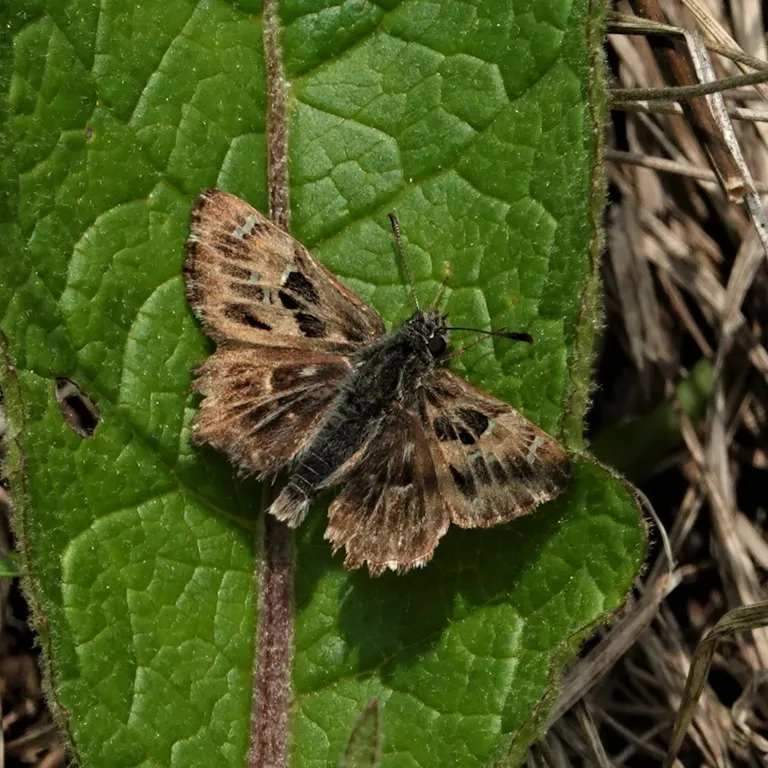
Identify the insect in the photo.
Carcharodus alceae
